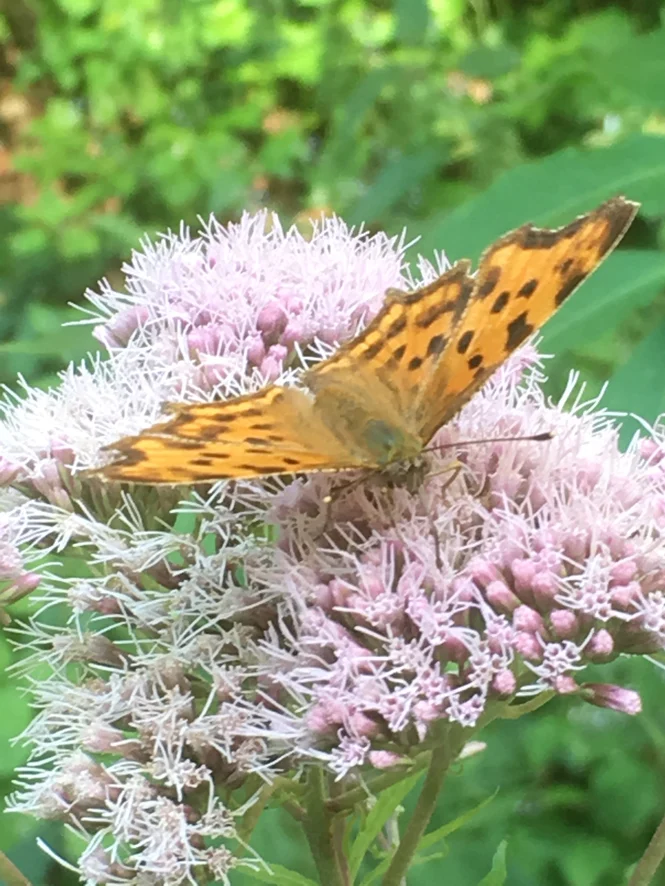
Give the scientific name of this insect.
Polygonia c-album
